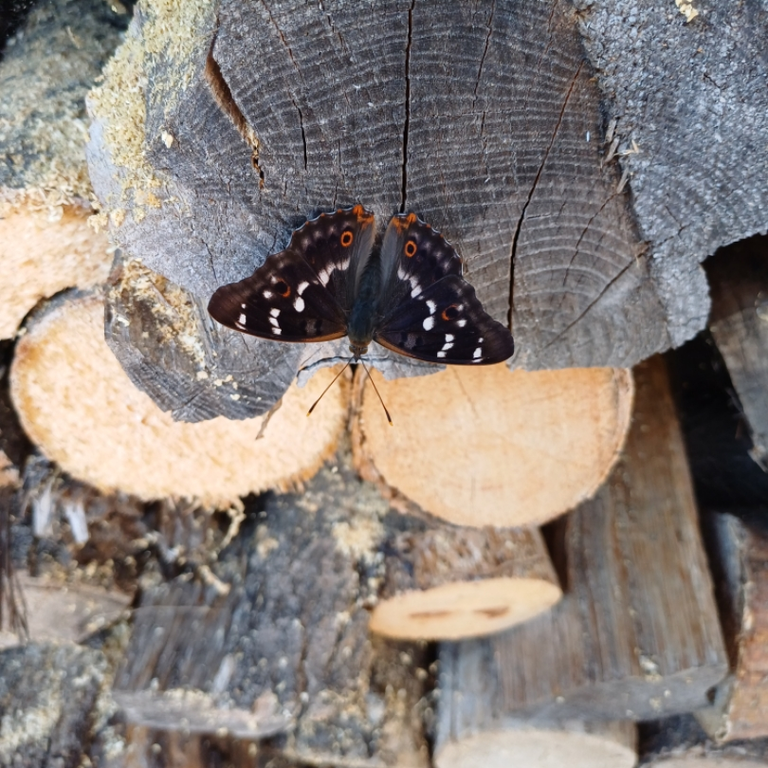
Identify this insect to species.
Apatura ilia
